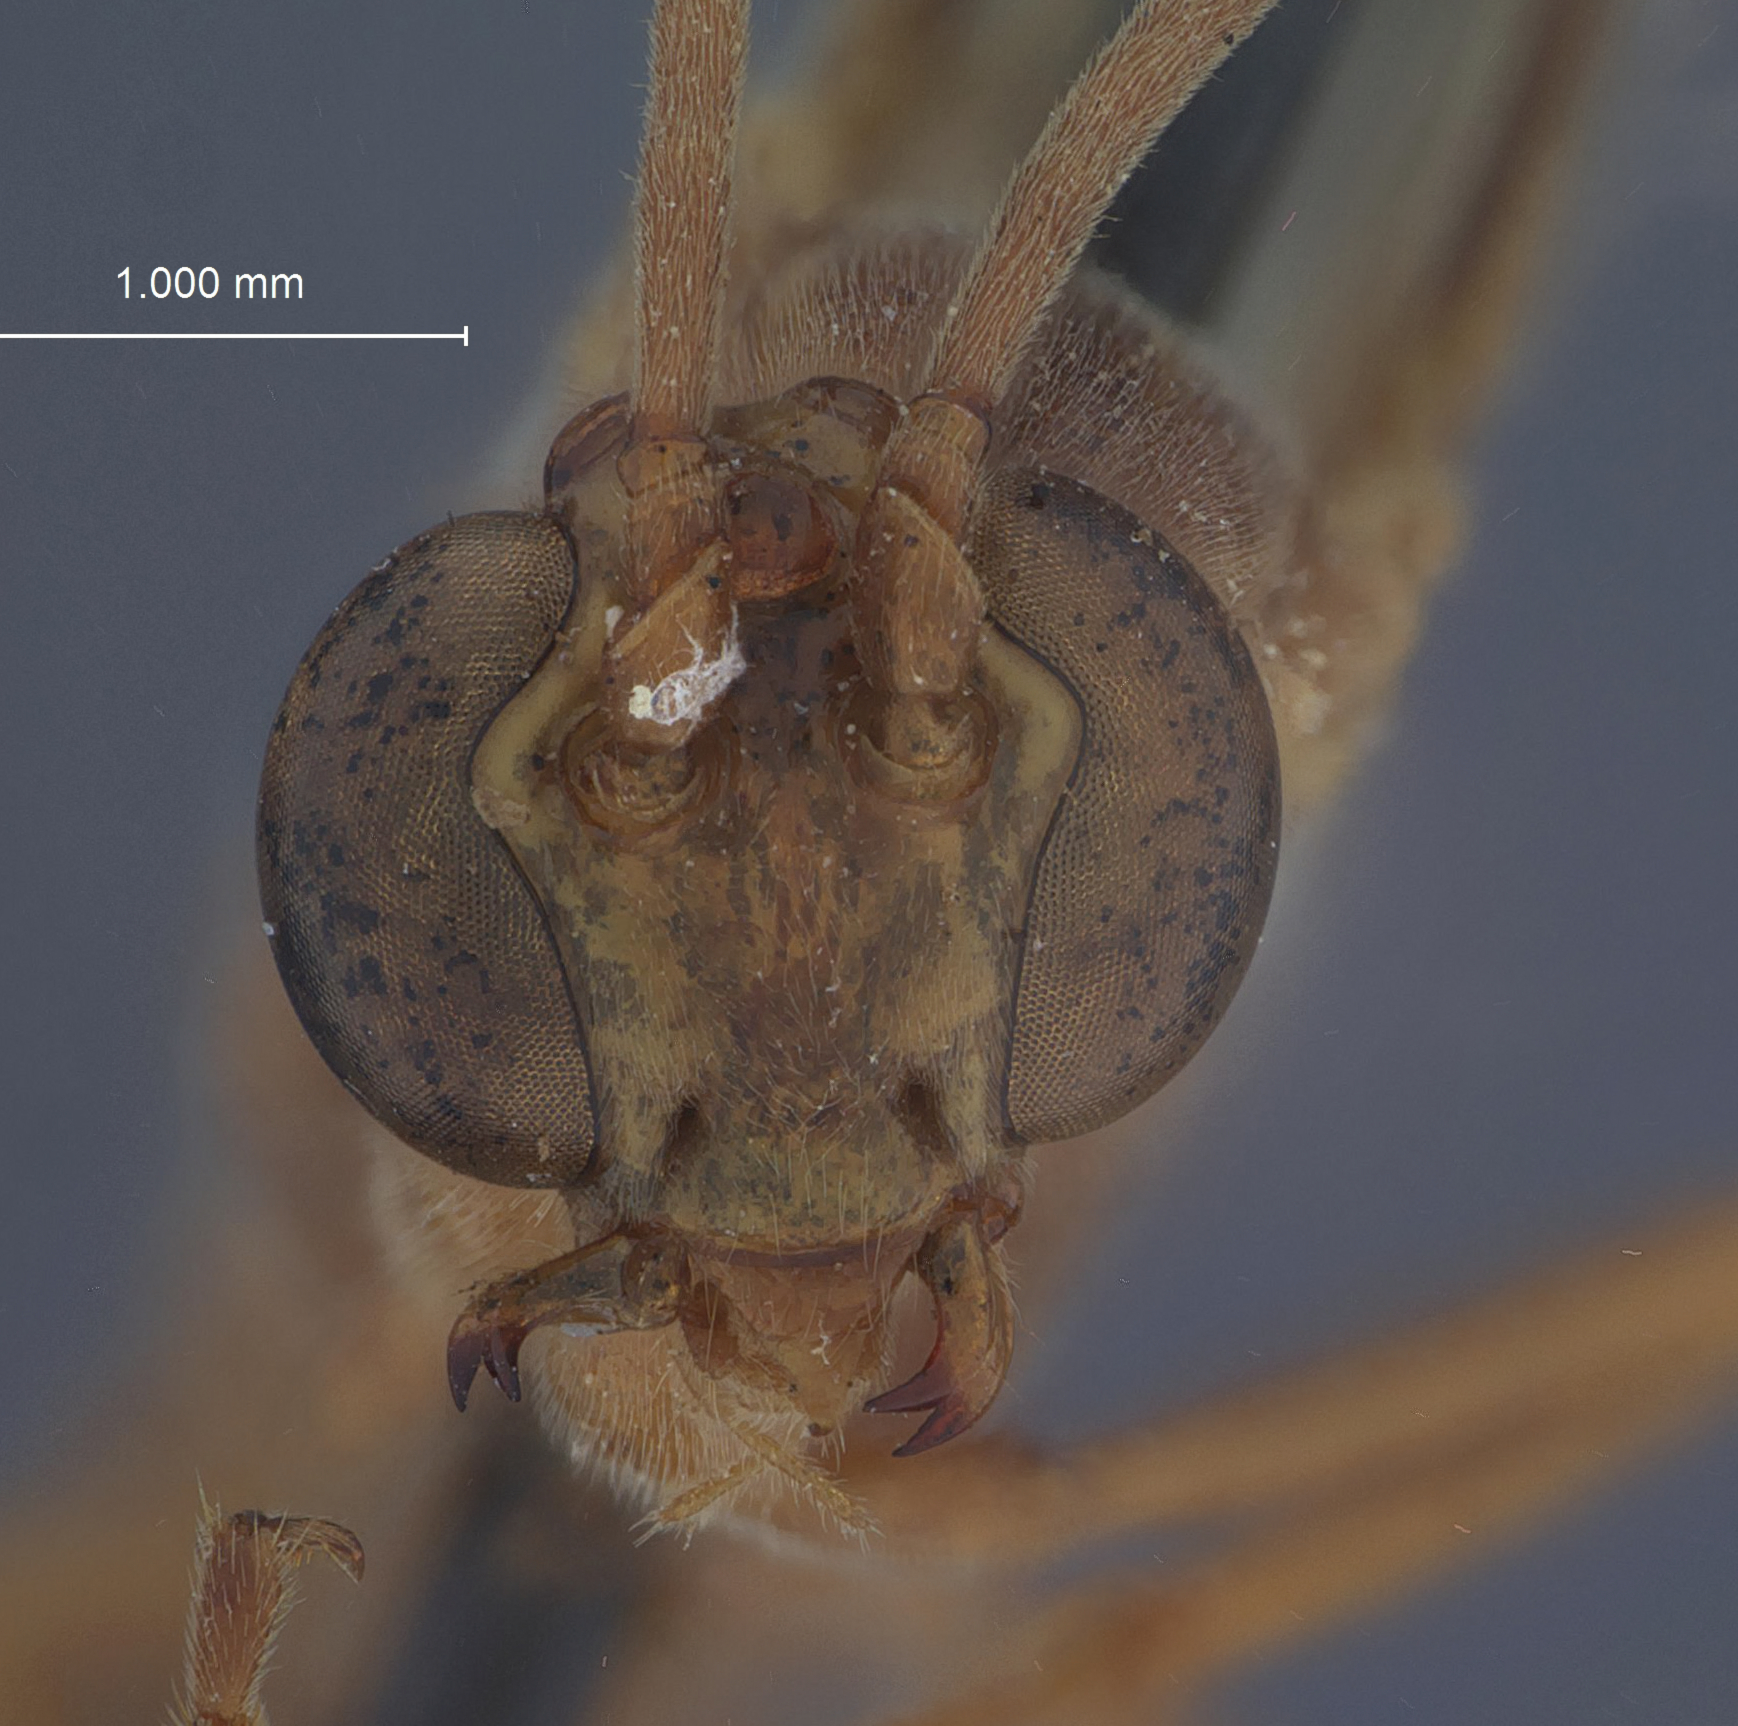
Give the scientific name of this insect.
Enicospilus heliothidis
